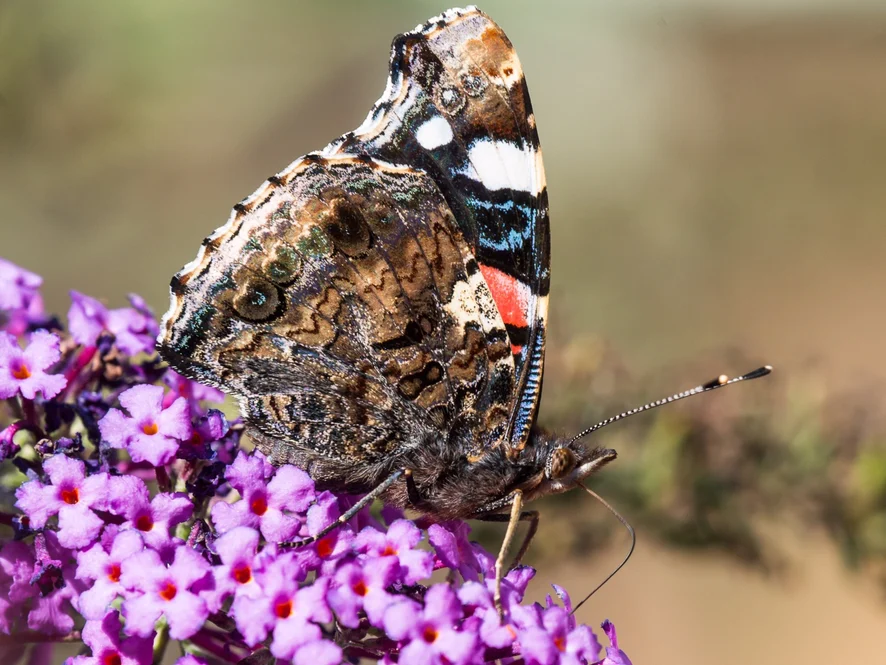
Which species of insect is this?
Vanessa atalanta
